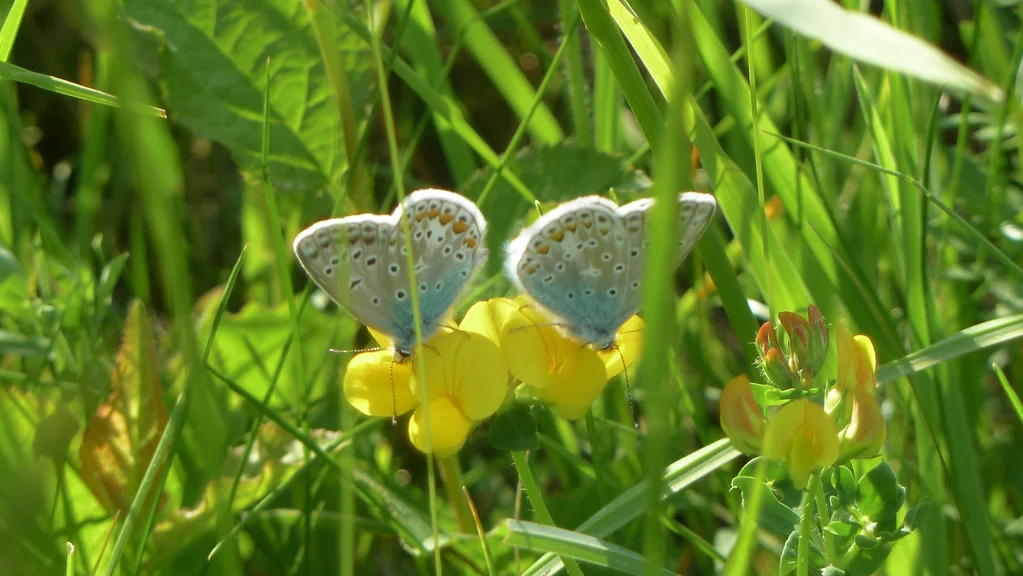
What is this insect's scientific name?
Polyommatus icarus
